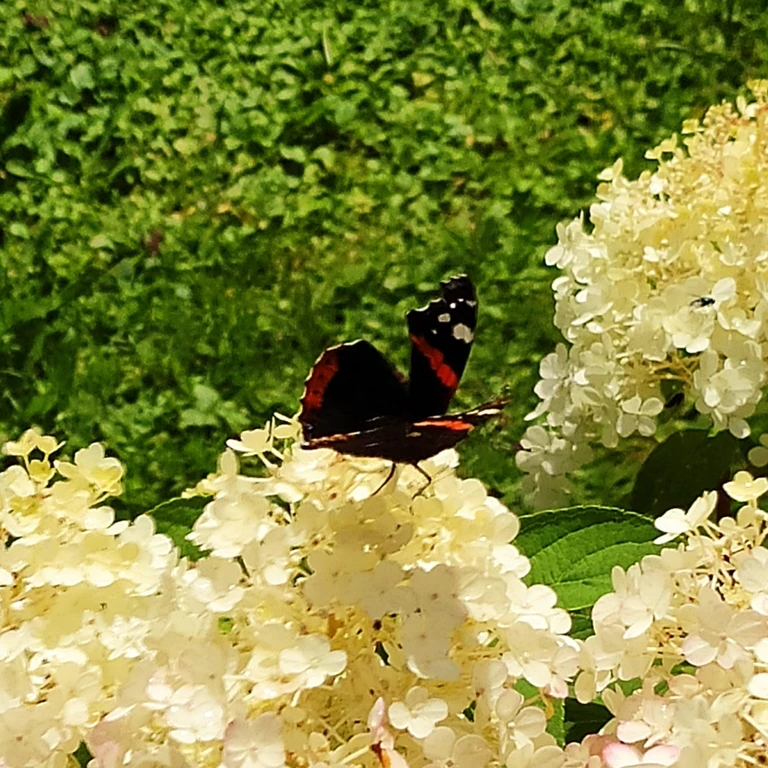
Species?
Vanessa atalanta
